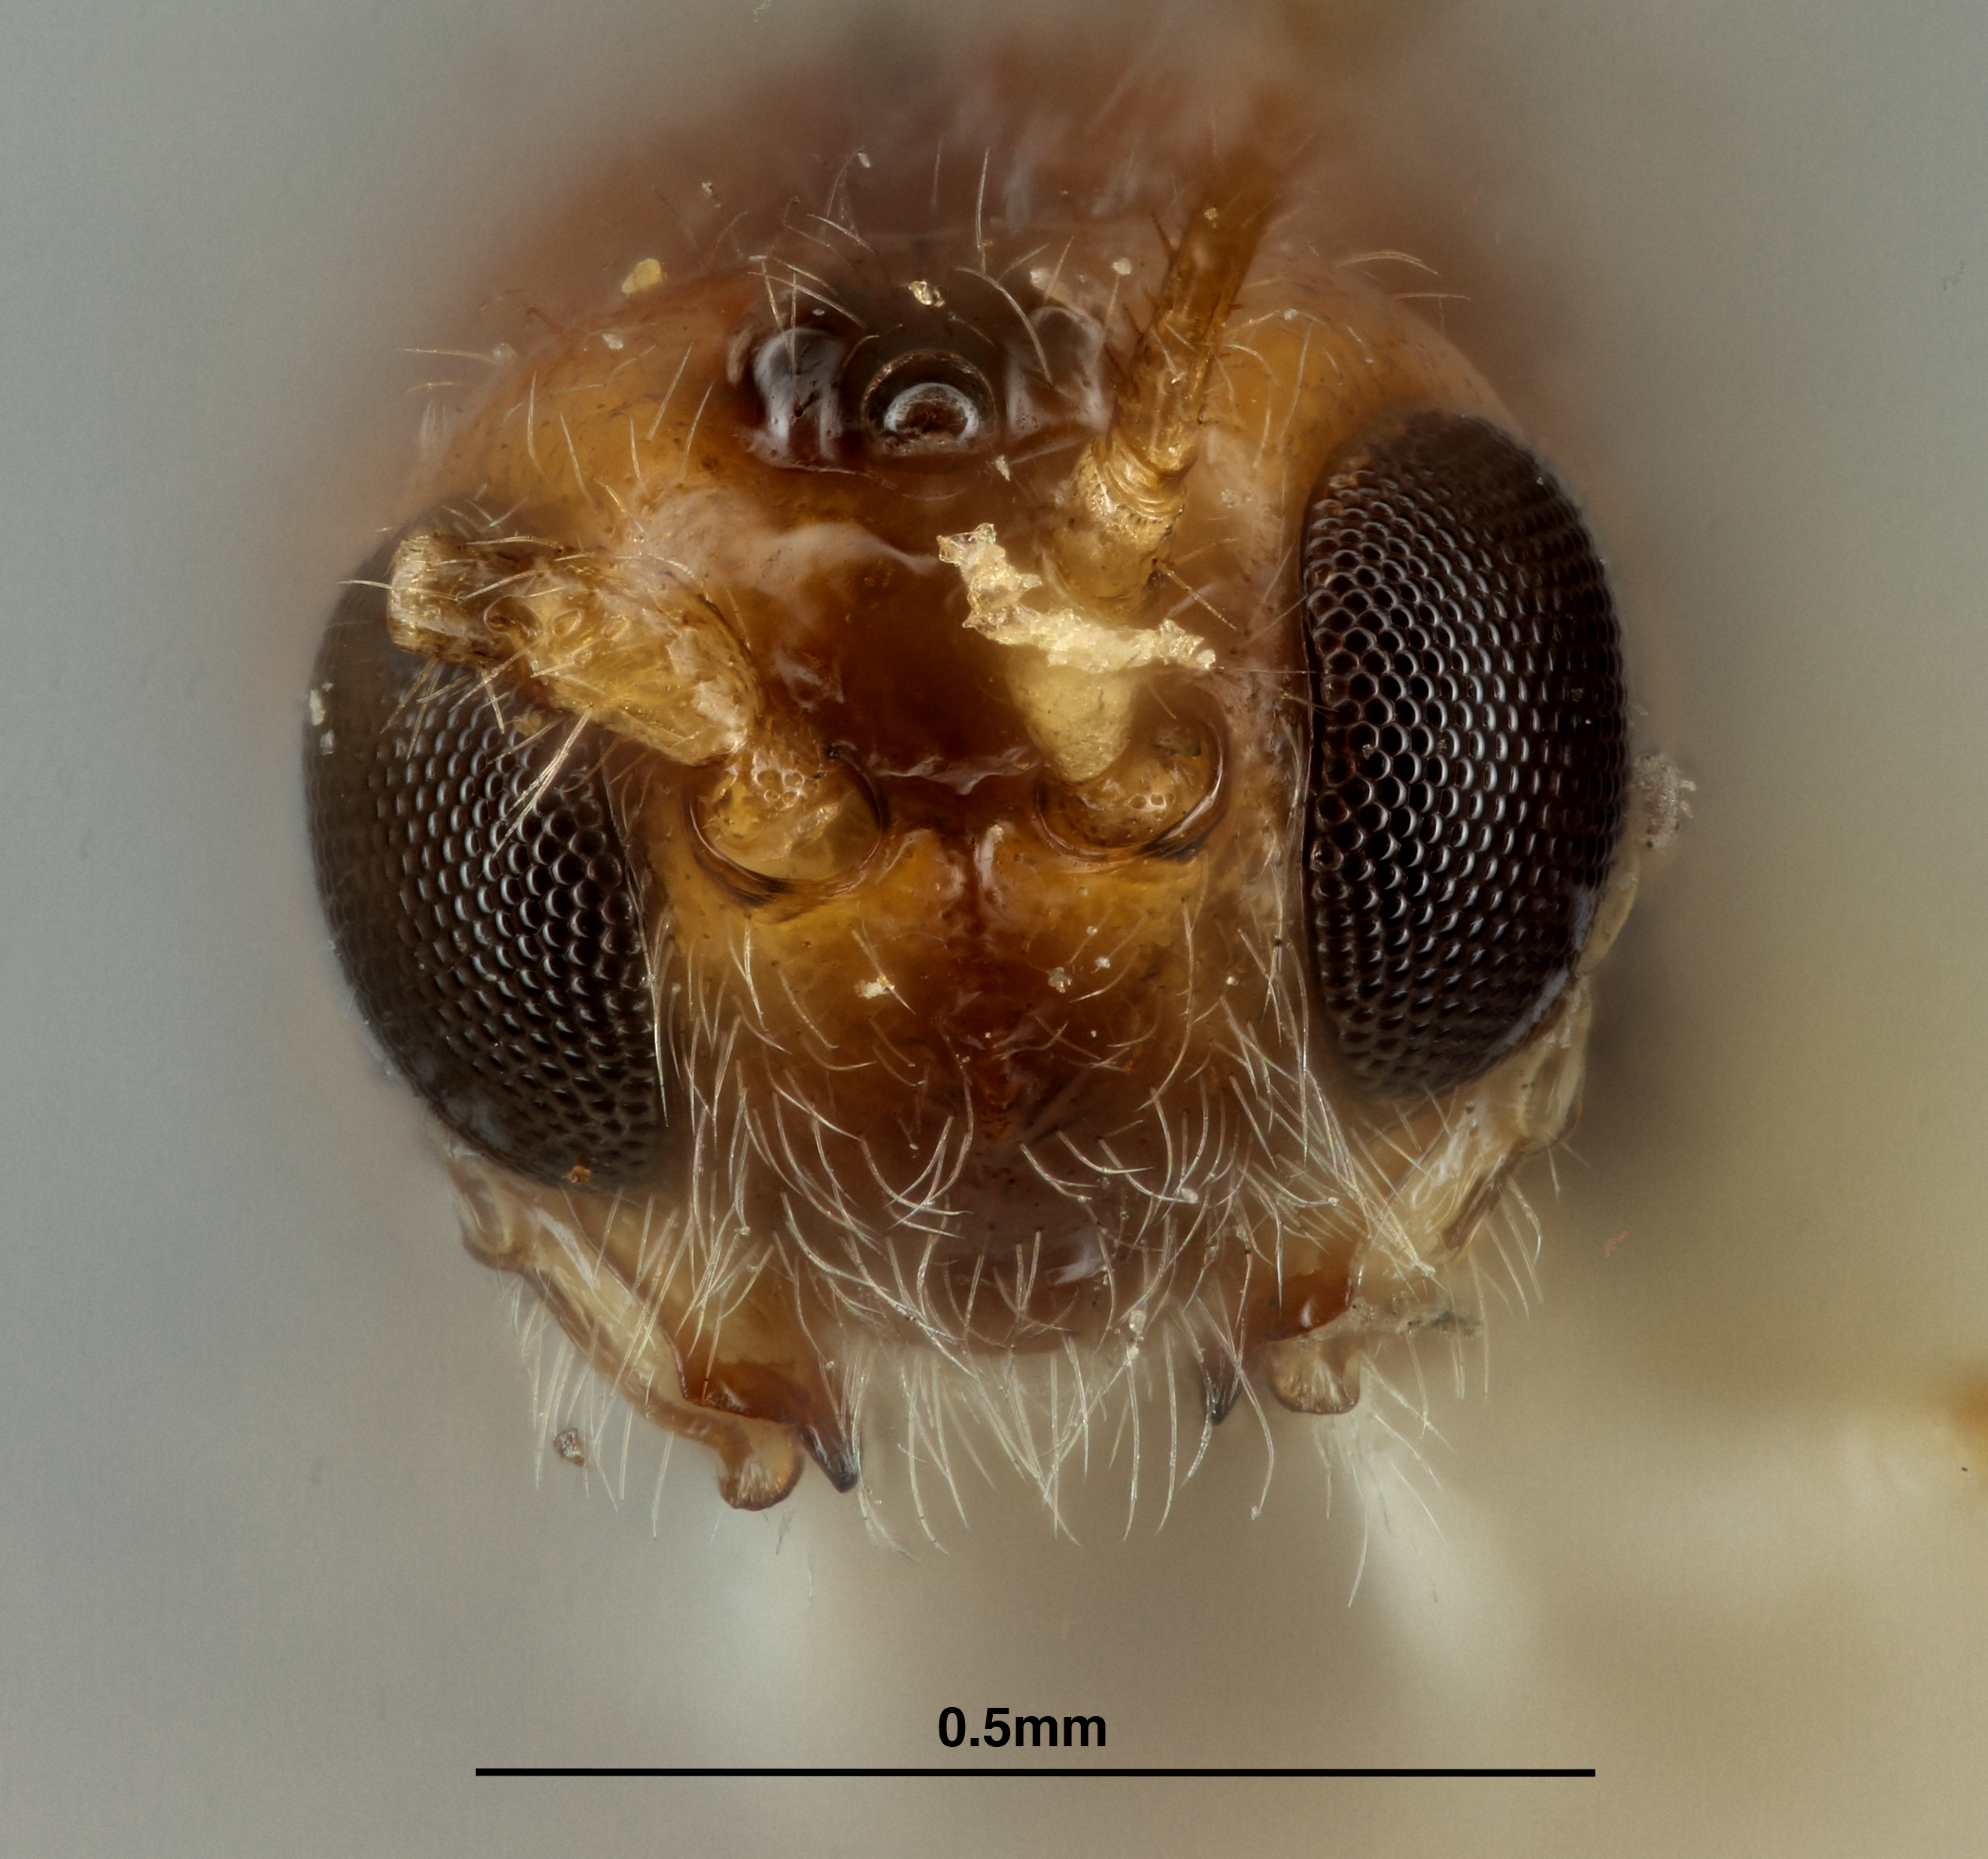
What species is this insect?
Goniarchus malayensis
